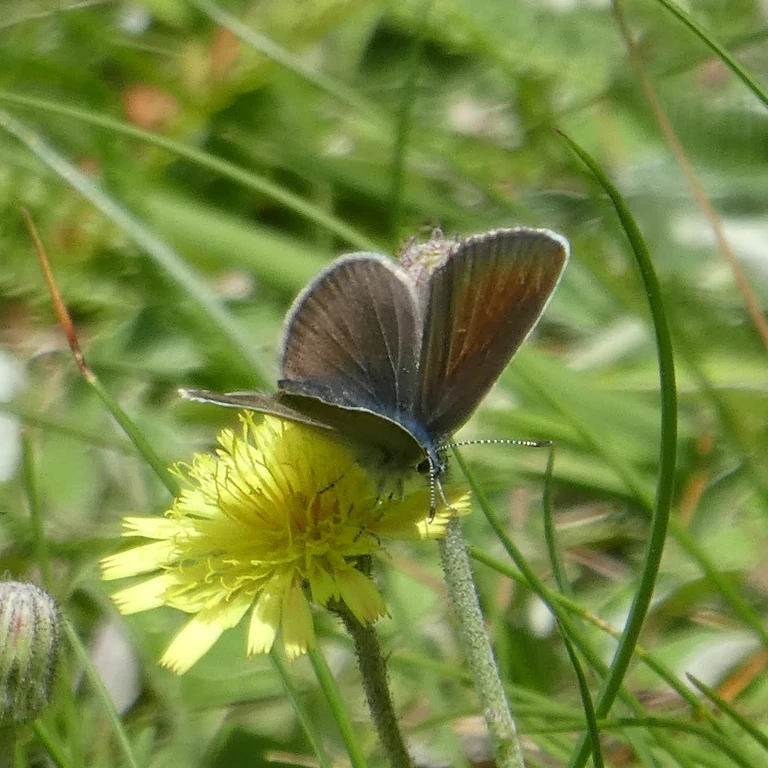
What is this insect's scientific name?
Cyaniris semiargus
